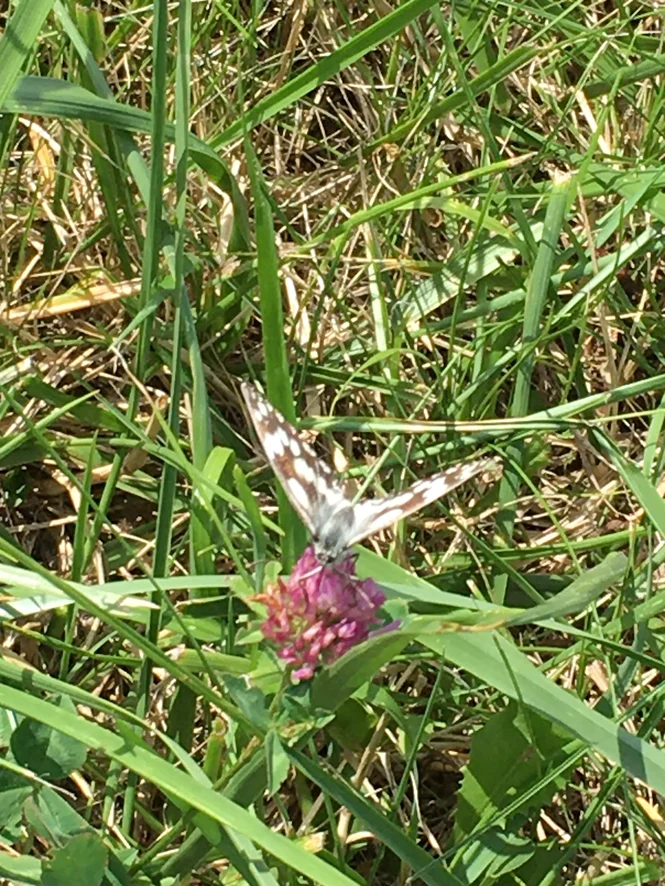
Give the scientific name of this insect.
Melanargia galathea
